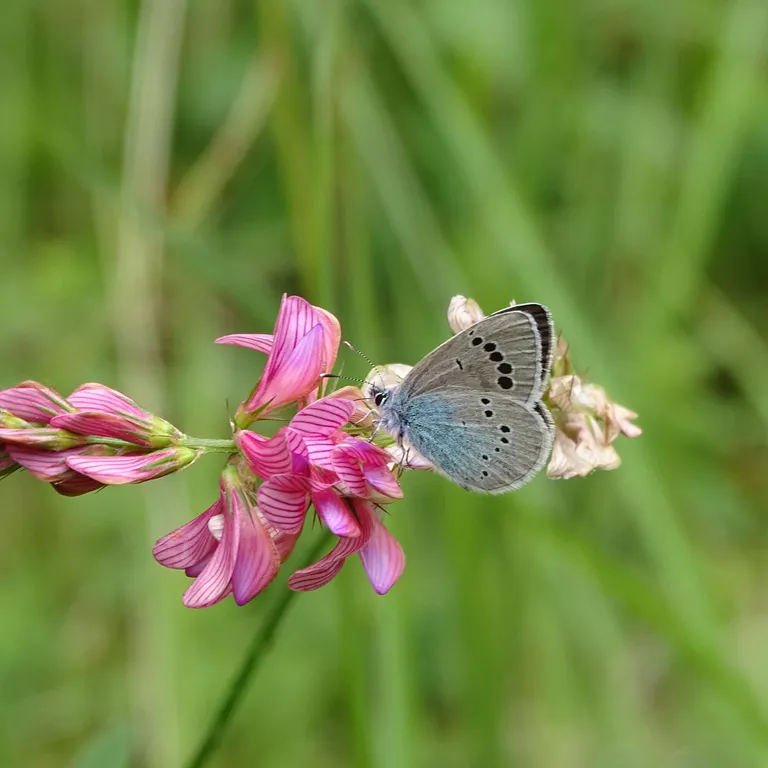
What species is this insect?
Glaucopsyche alexis
